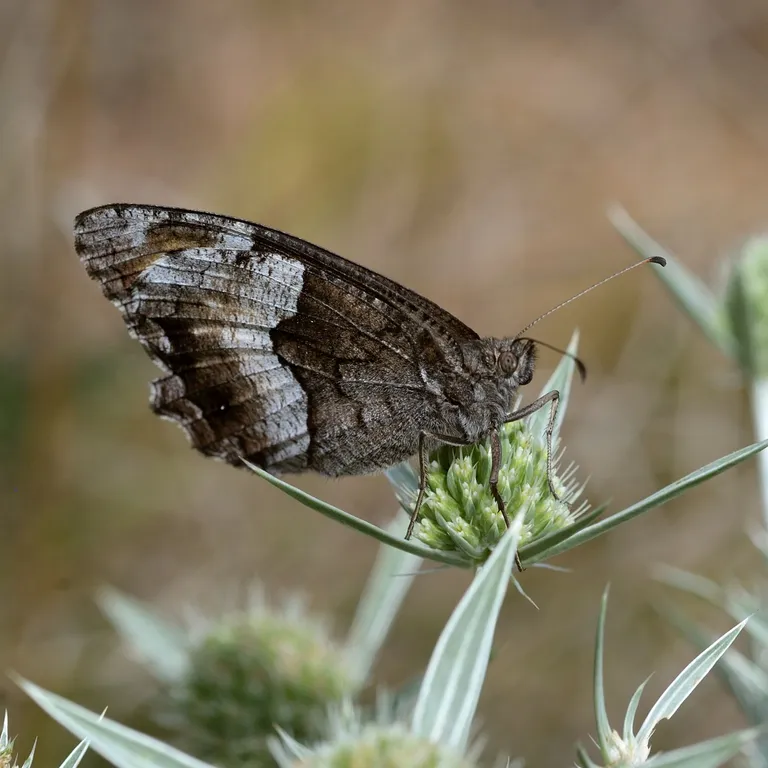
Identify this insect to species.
Hipparchia alcyone
